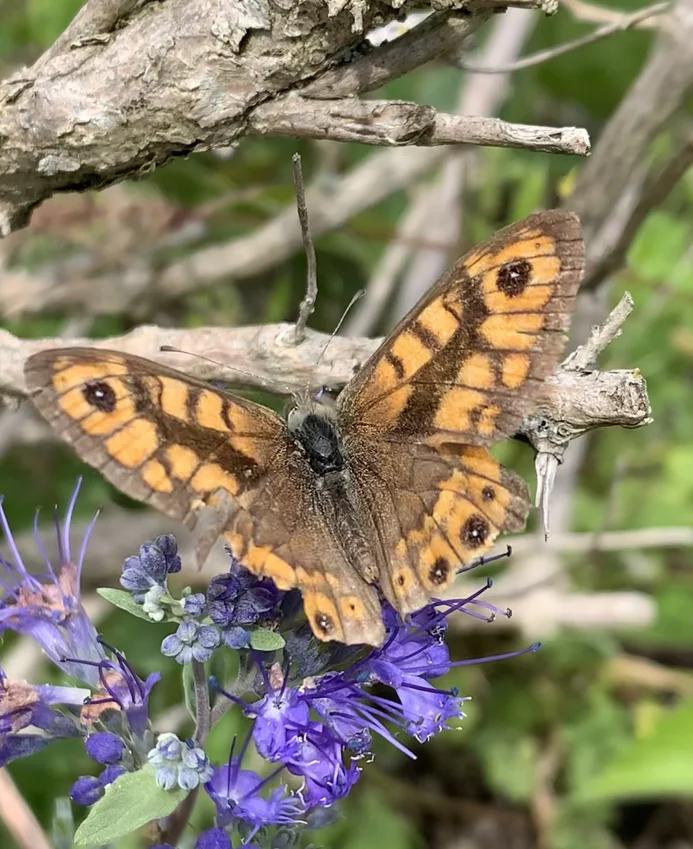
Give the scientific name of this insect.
Lasiommata megera (also Pararge megera)
